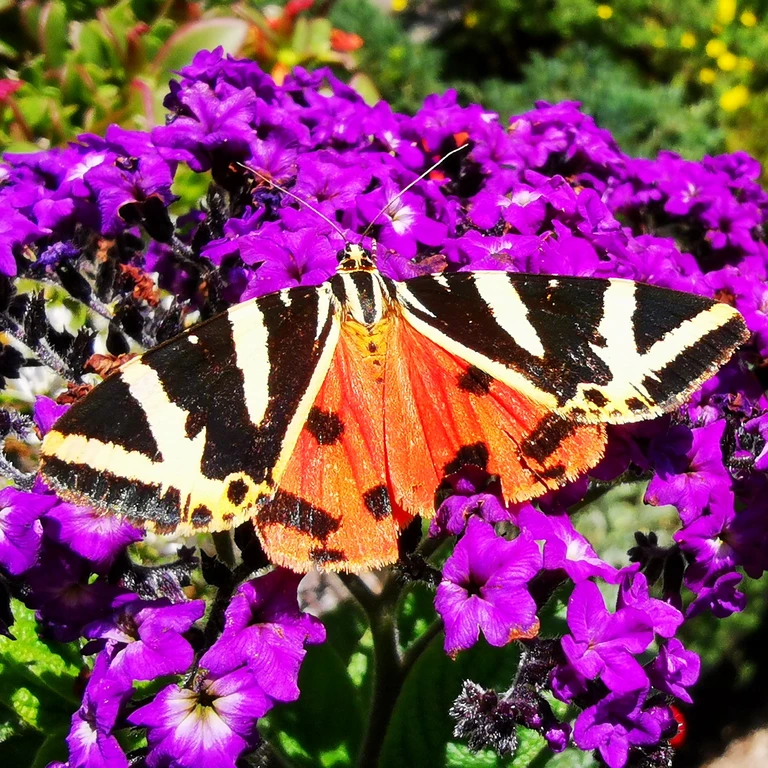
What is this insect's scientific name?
Euplagia quadripunctaria
